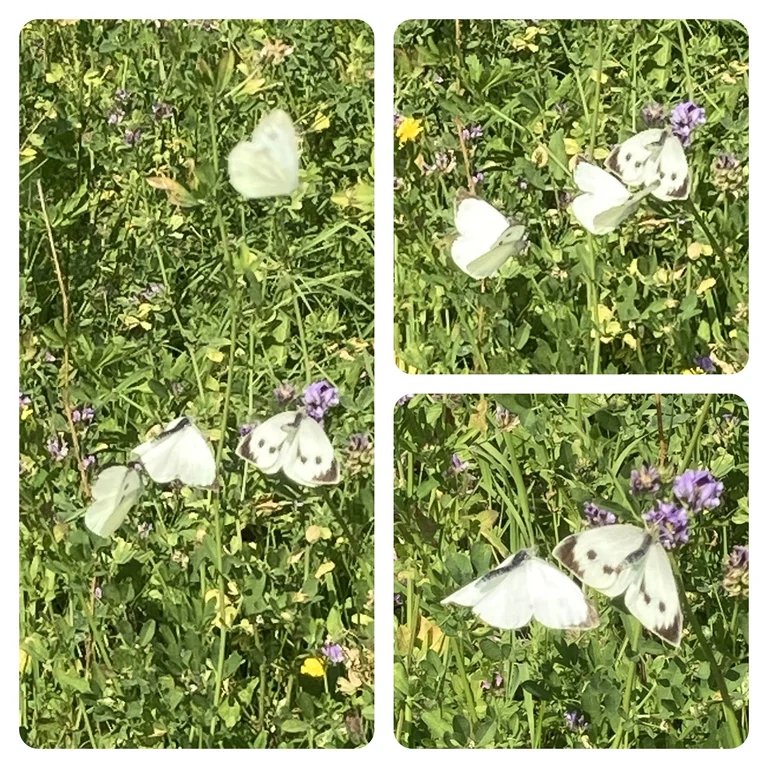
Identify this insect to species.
Pieris brassicae
